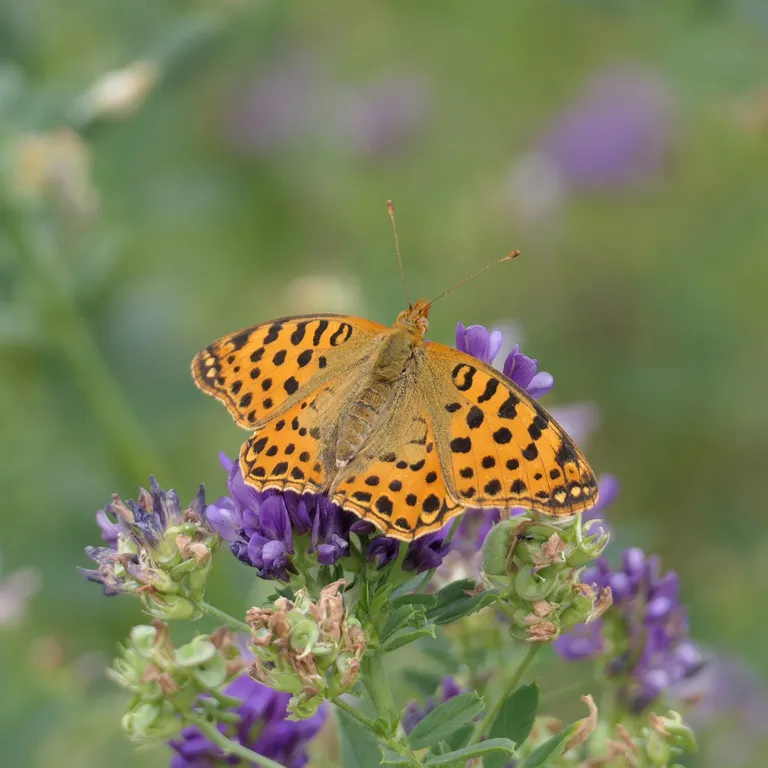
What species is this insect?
Issoria lathonia
